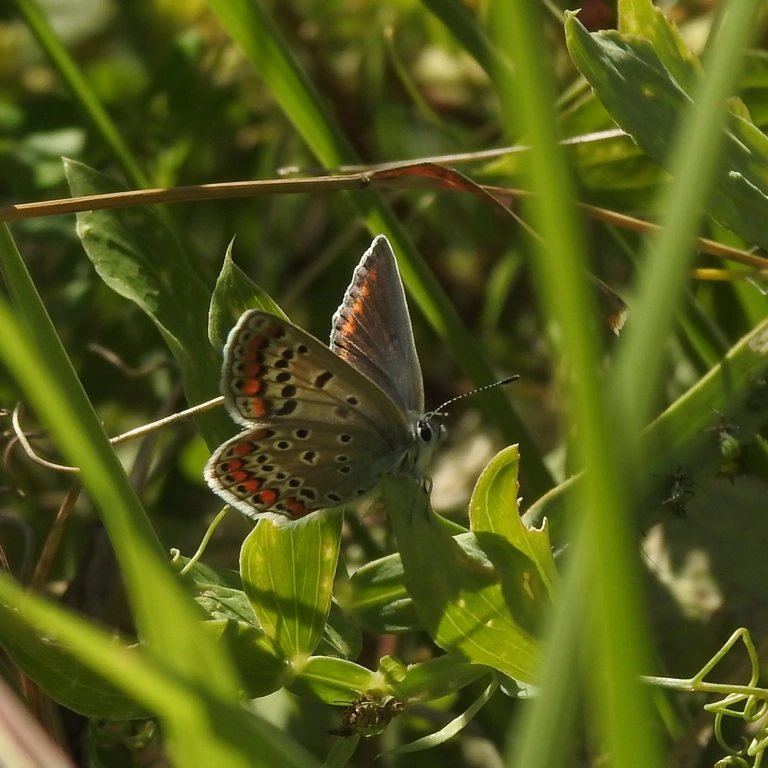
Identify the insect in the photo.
Polyommatus icarus
